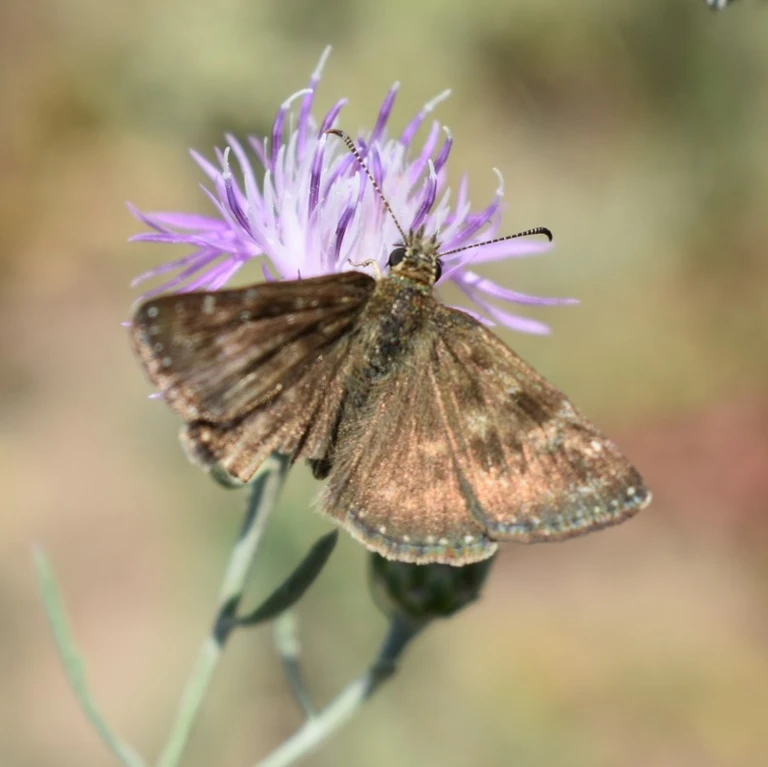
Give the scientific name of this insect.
Erynnis tages
